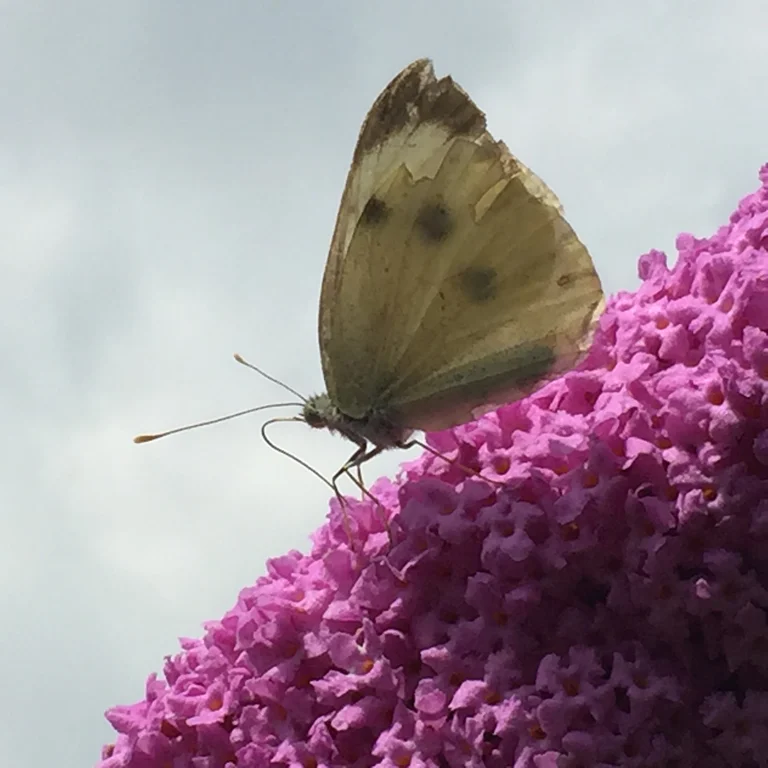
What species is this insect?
Pieris brassicae
